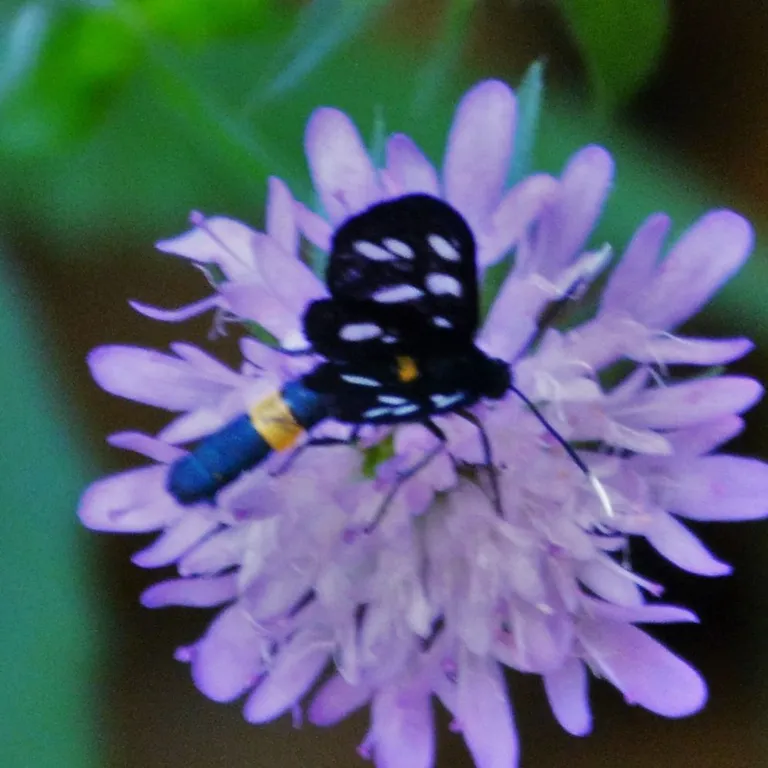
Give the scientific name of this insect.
Amata phegea
